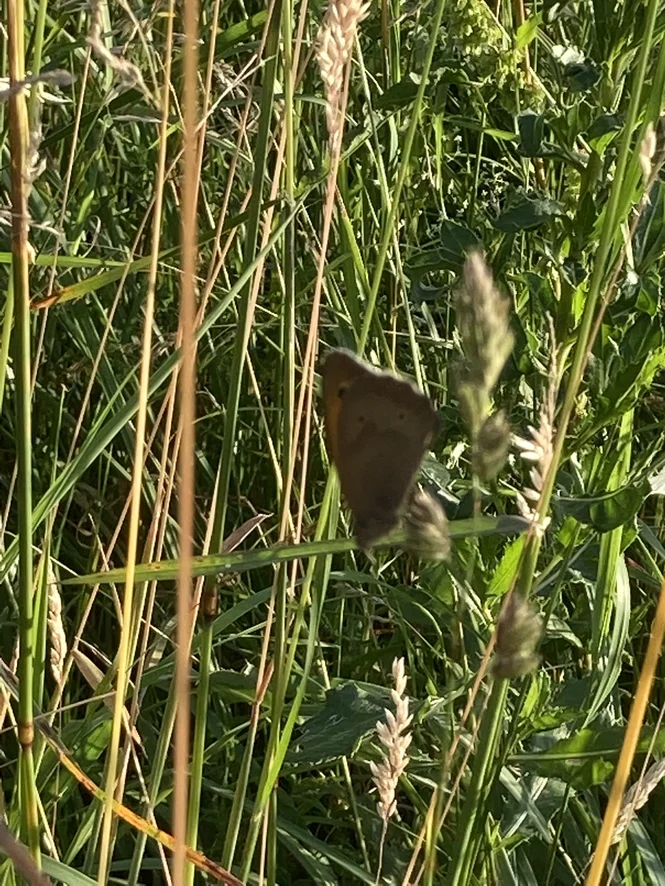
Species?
Maniola jurtina
